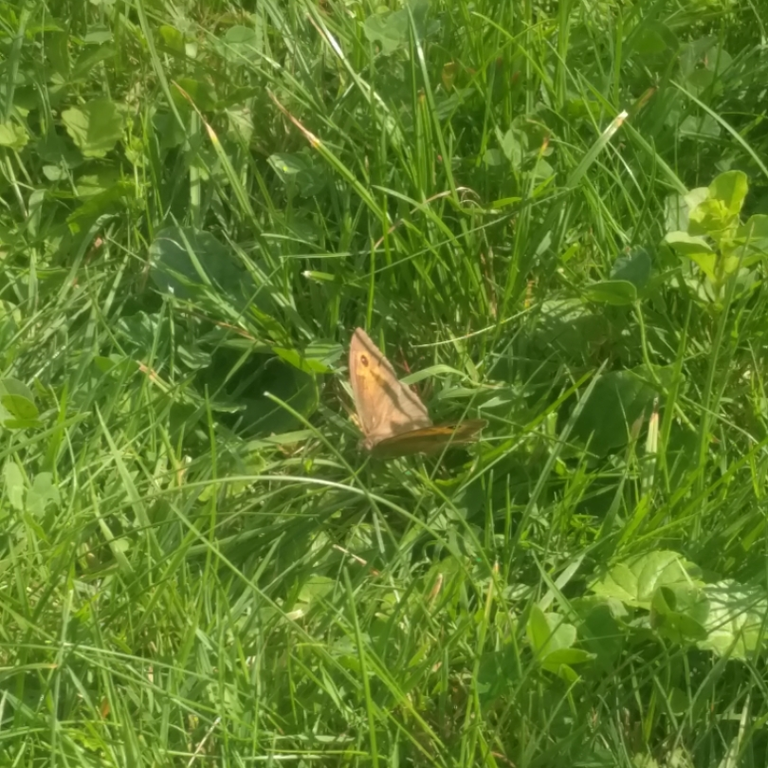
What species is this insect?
Maniola jurtina
